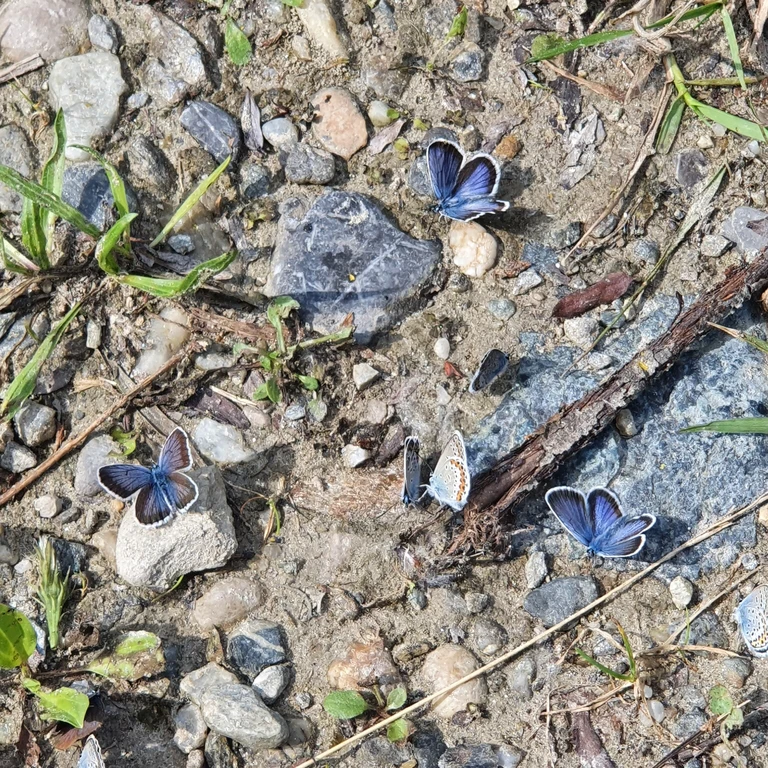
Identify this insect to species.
Plebejus argus
